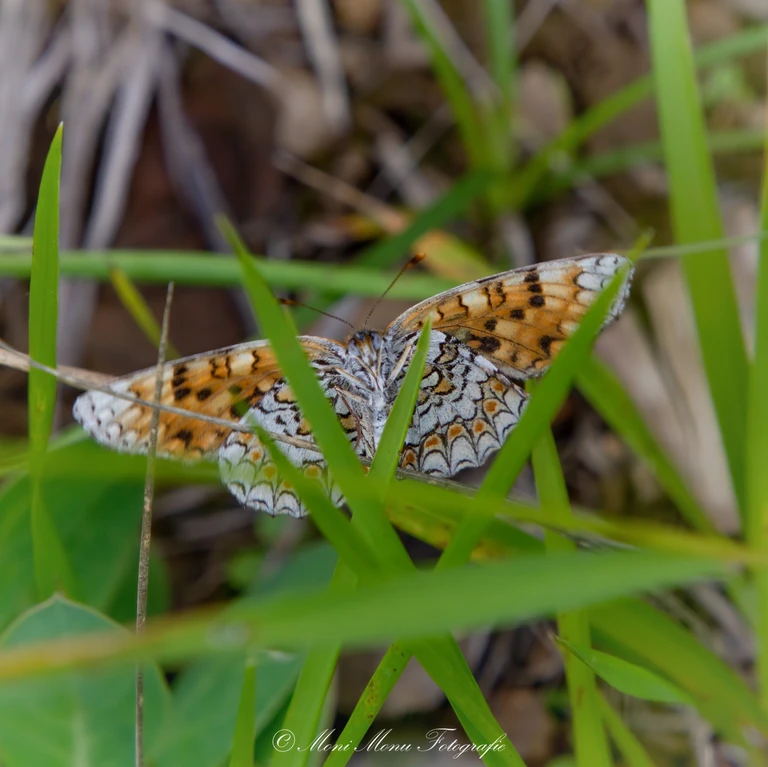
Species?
Melitaea phoebe
